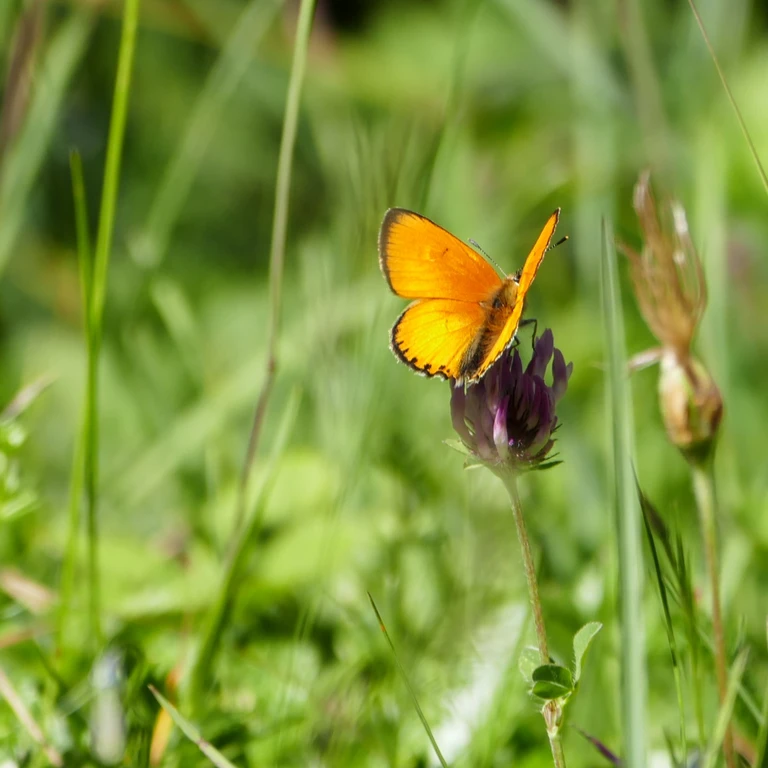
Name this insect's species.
Lycaena virgaureae
